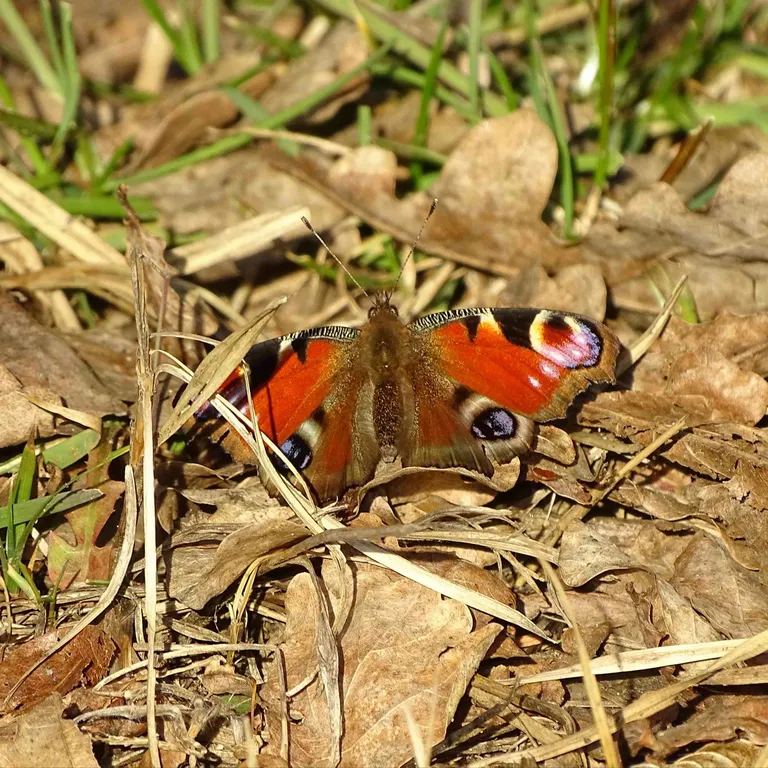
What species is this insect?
Aglais io
